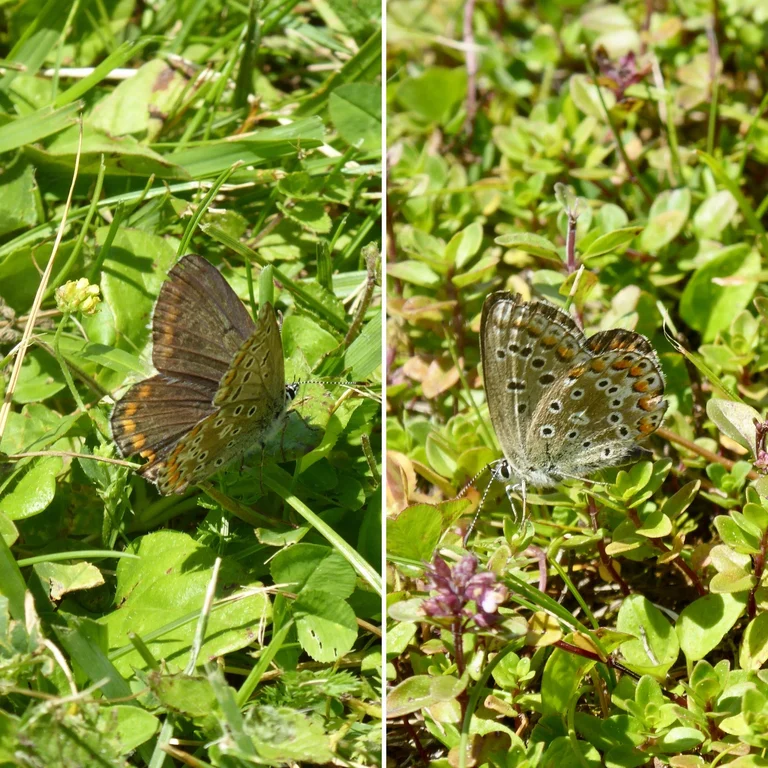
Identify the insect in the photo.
Polyommatus icarus
